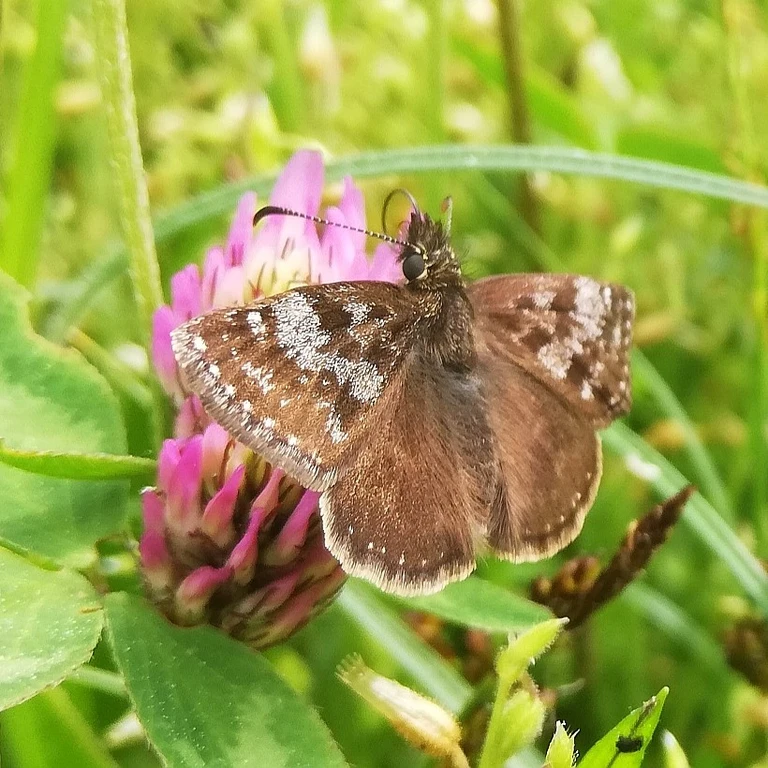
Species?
Erynnis tages
